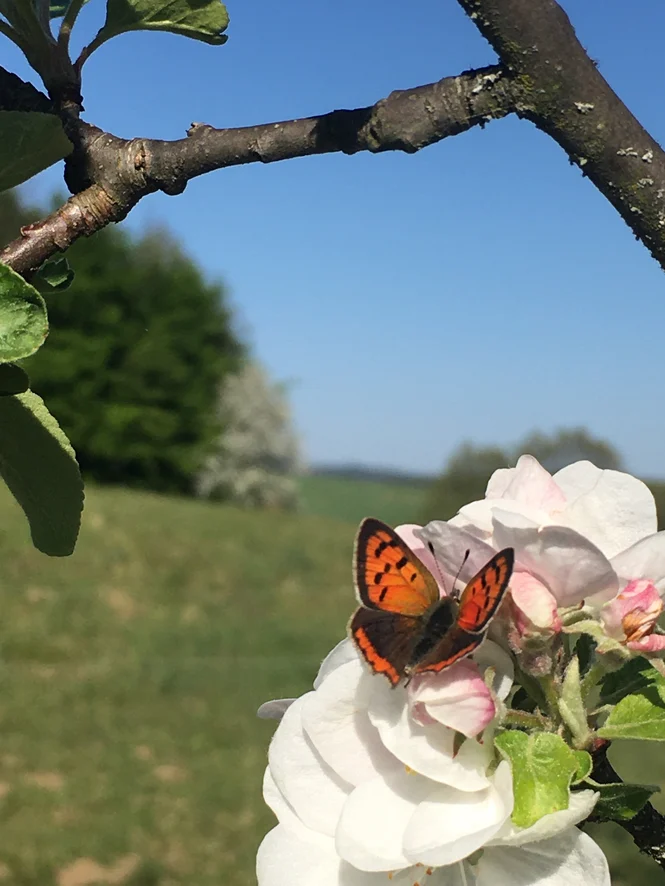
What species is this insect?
Lycaena phlaeas
